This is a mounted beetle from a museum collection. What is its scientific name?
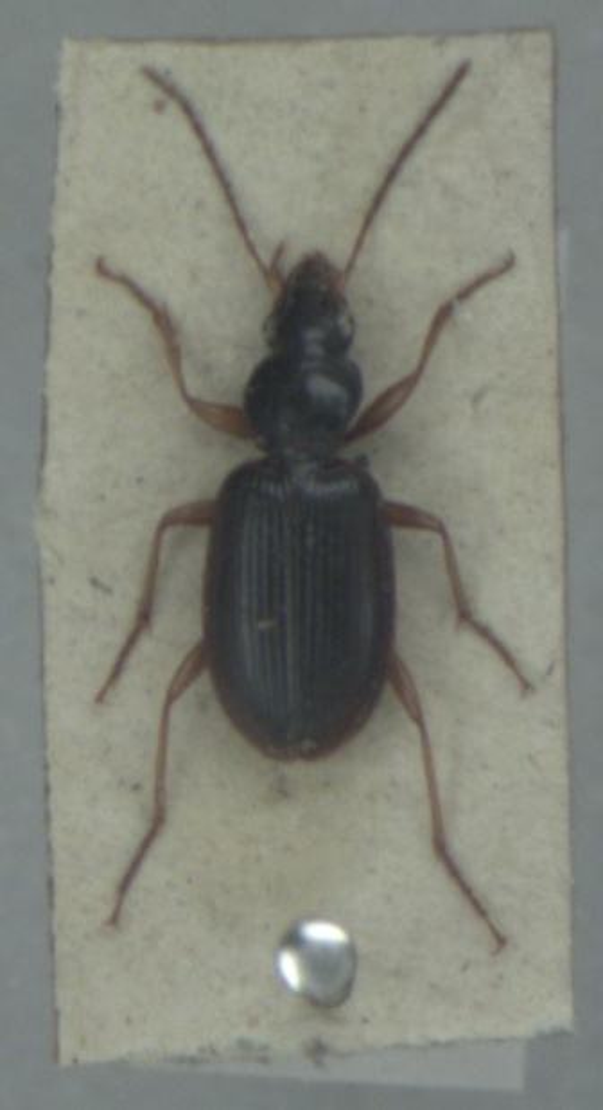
Paranchus albipes
